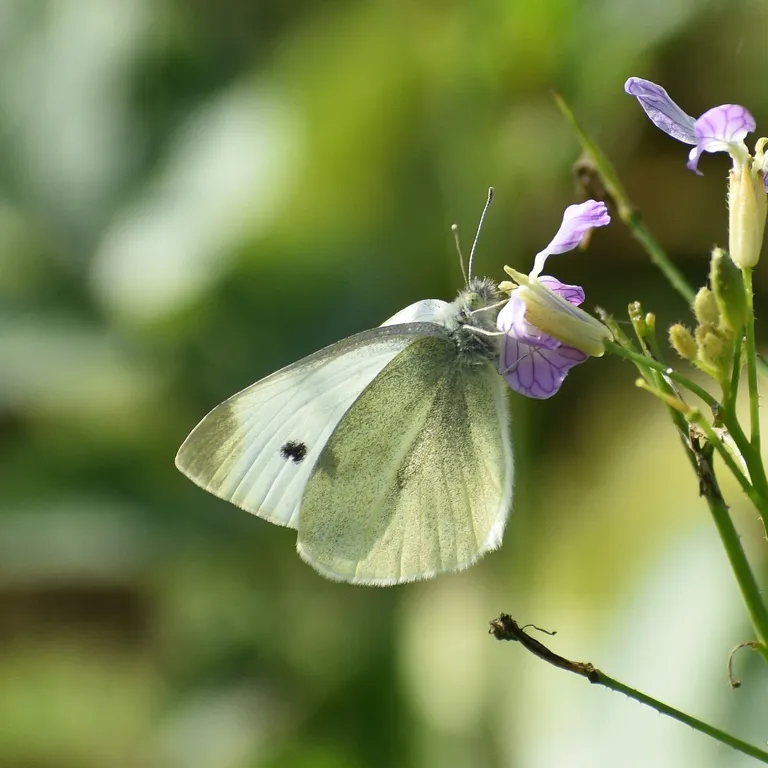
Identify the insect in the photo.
Pieris rapae
